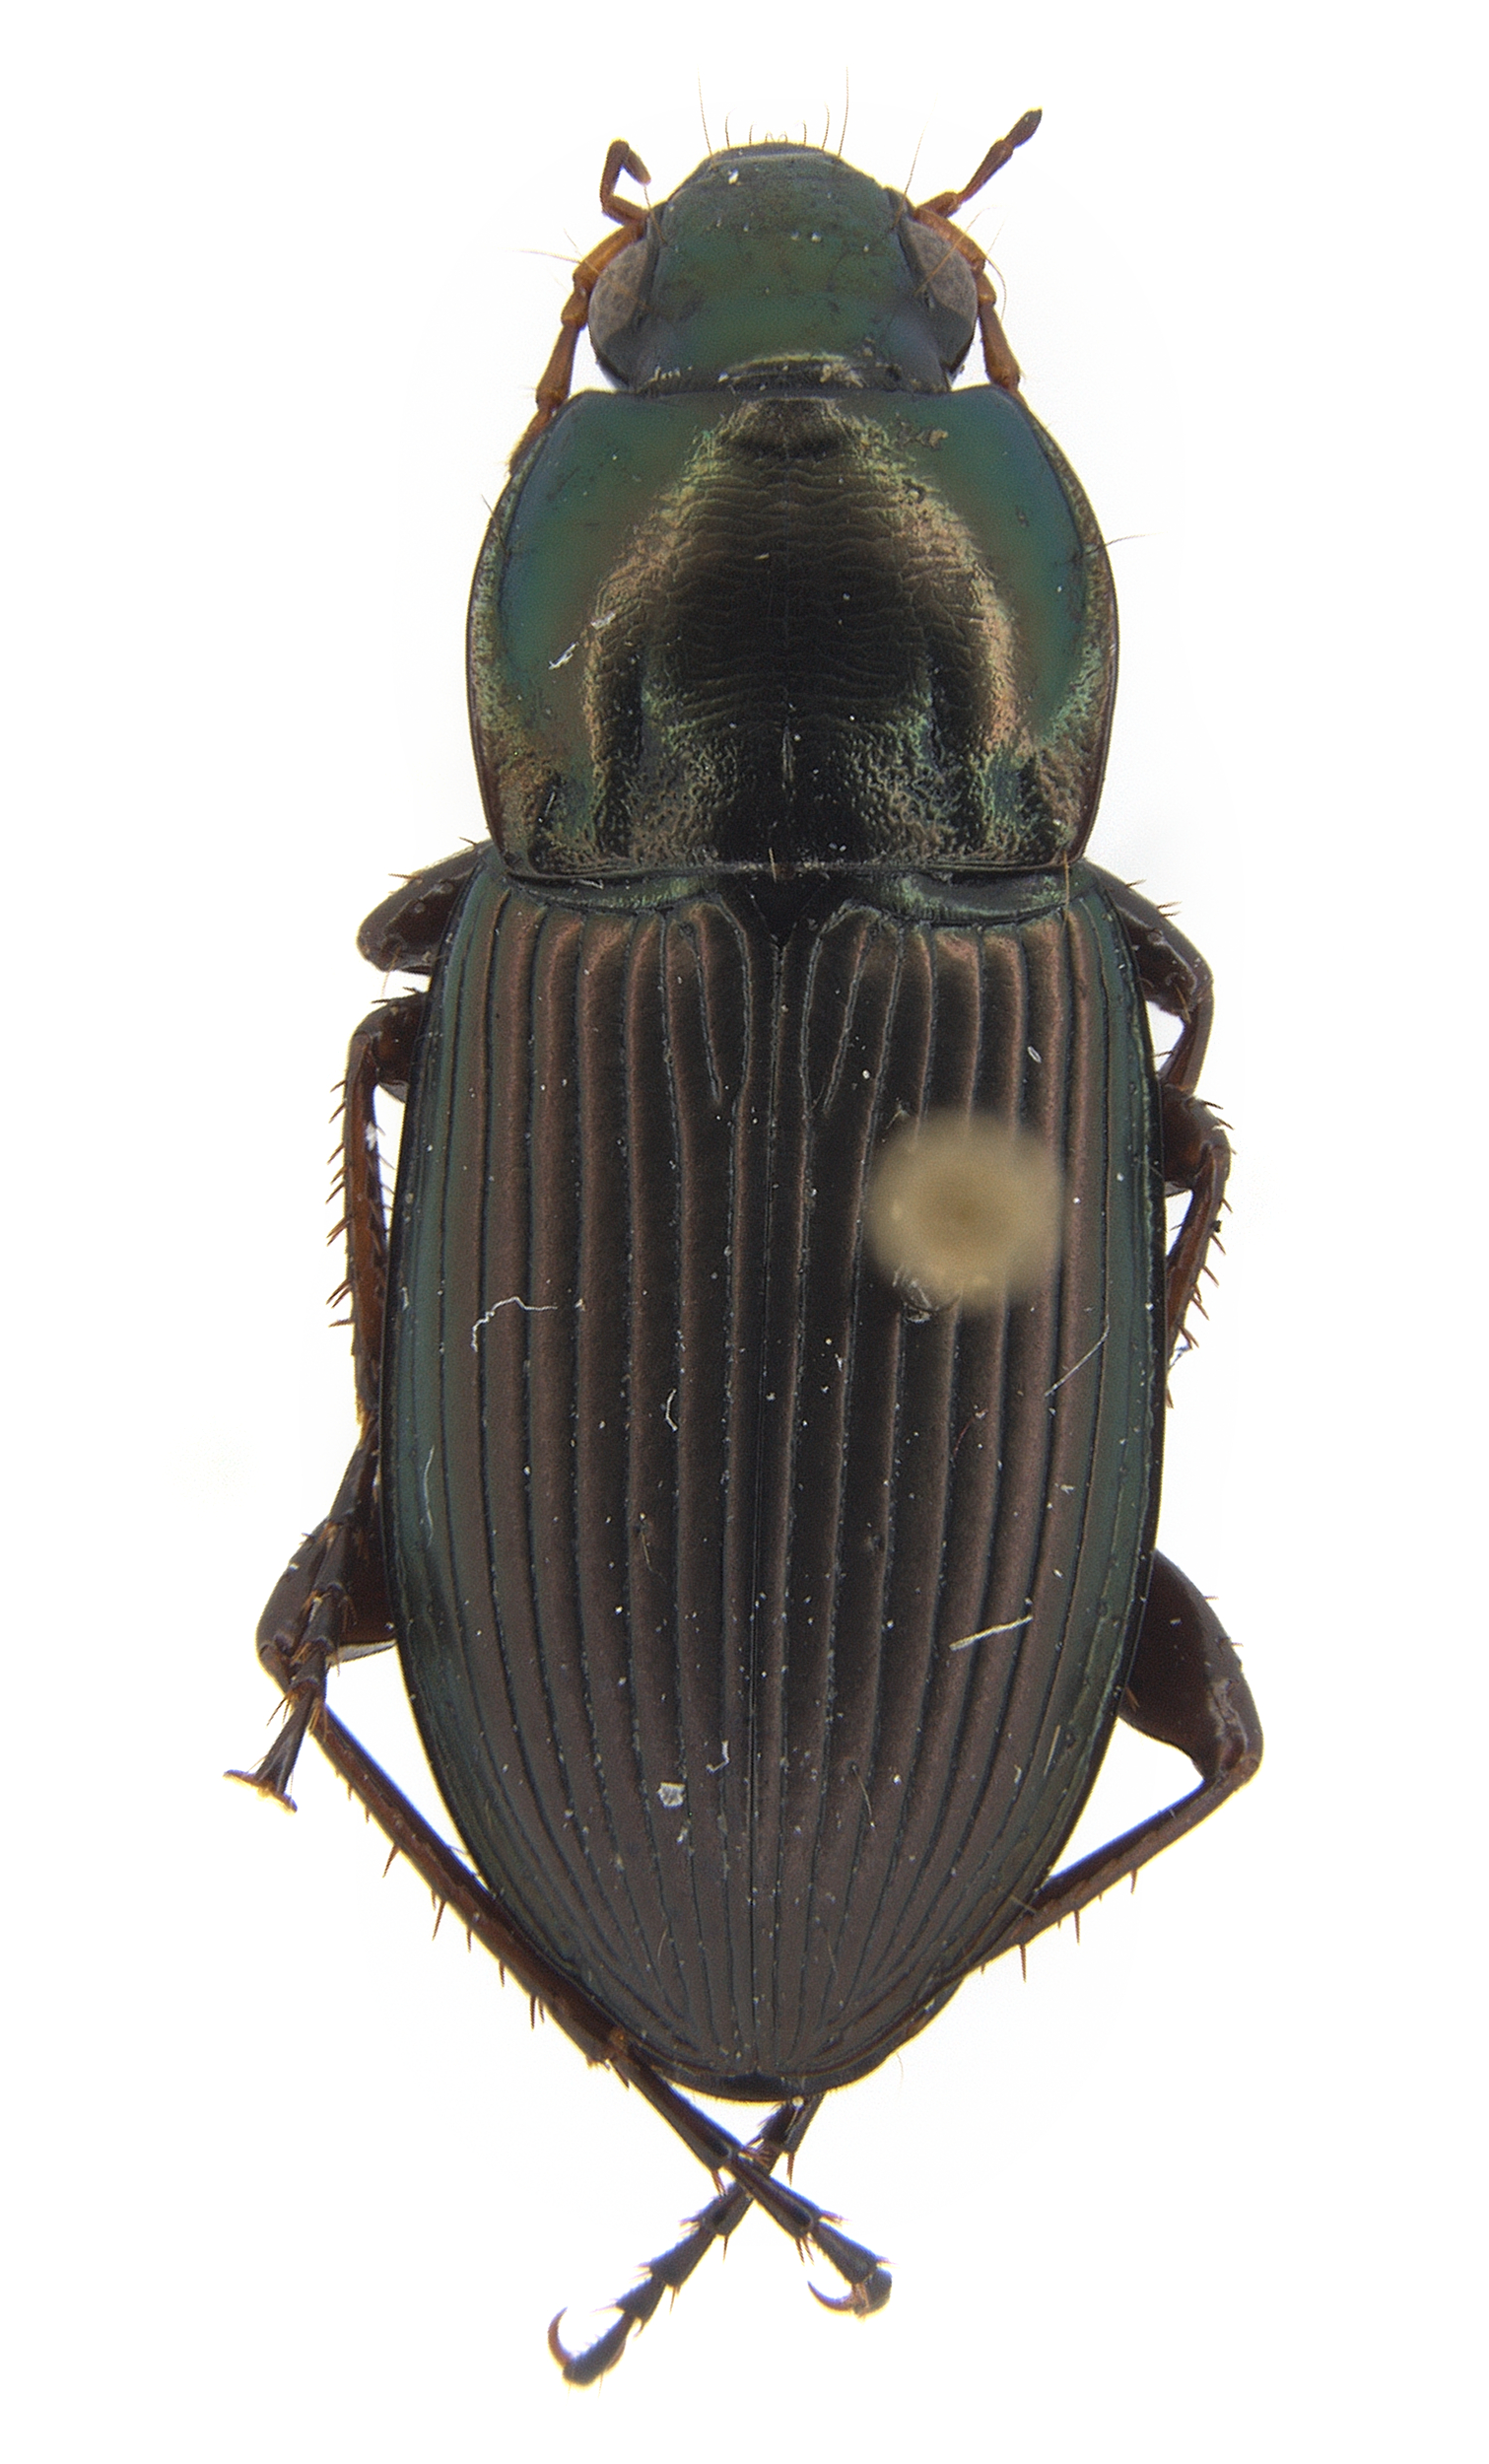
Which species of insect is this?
Pterostichus lucublandus (also Poecilus lucublandus)
